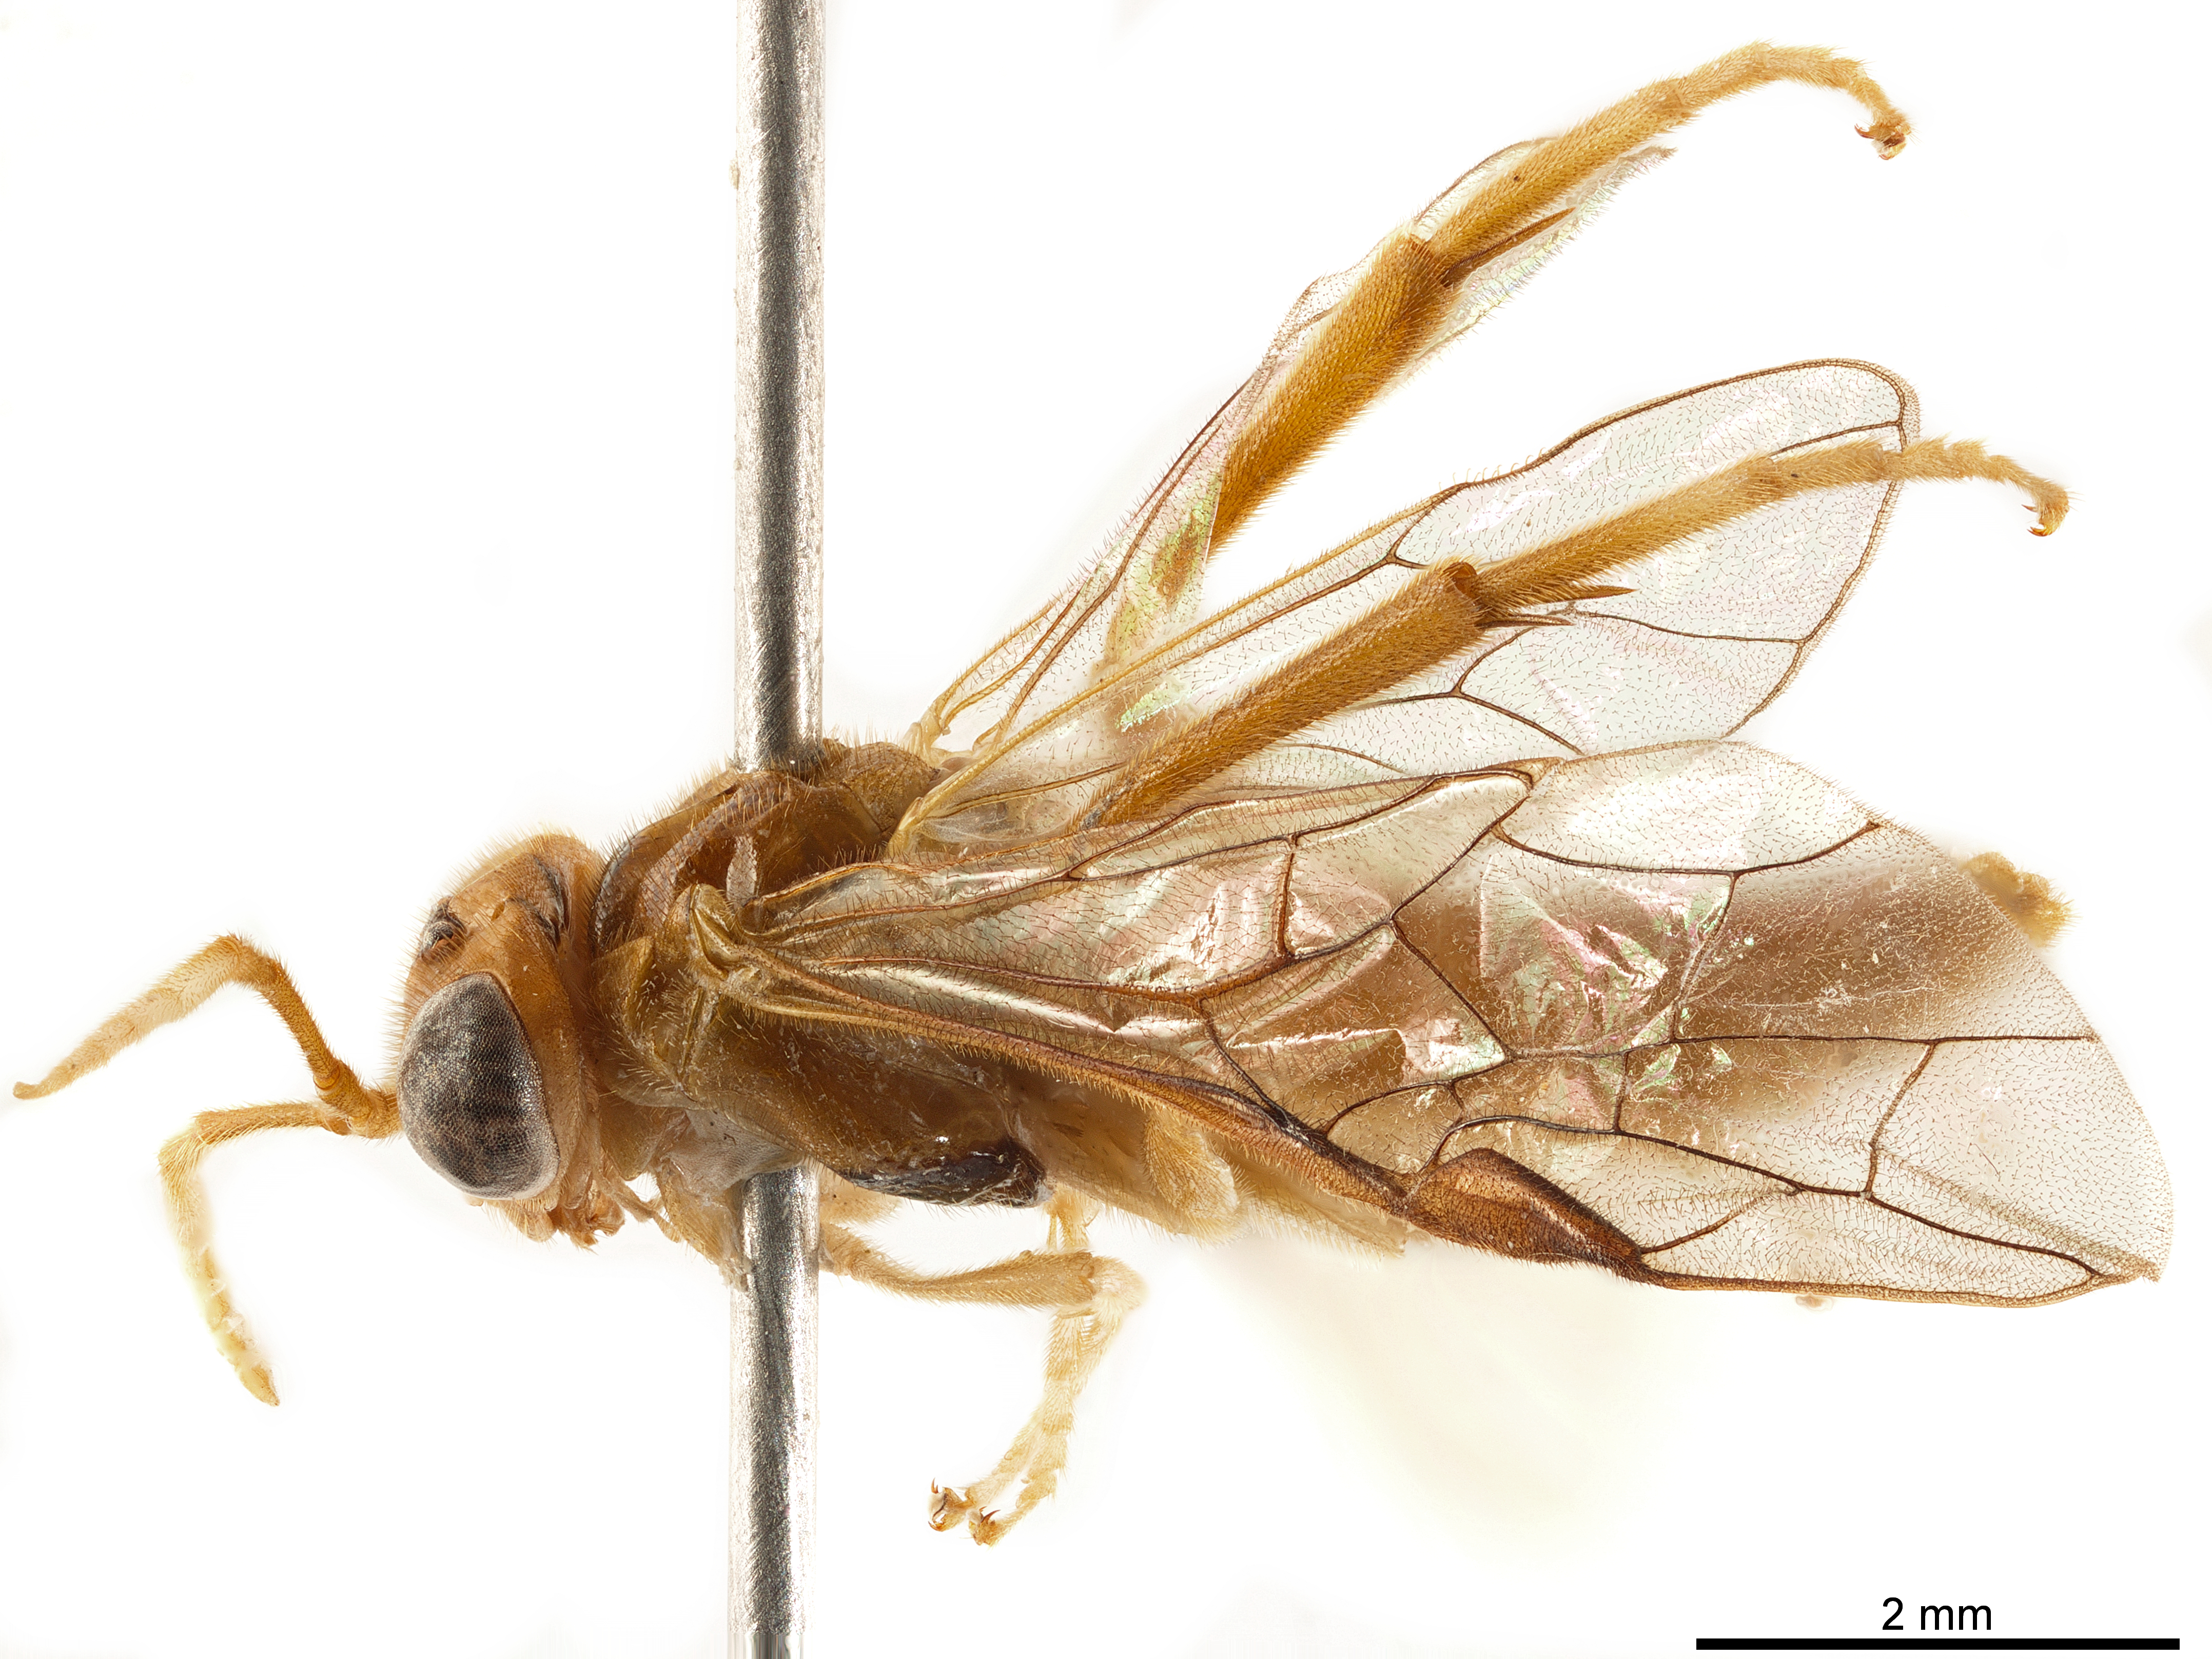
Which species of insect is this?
Beleses satonis
